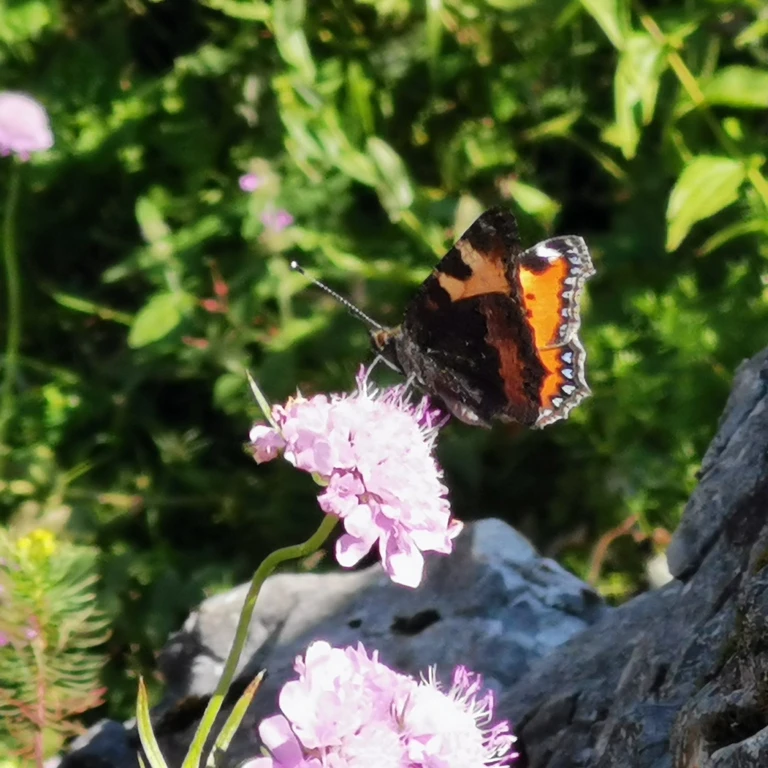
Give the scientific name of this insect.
Aglais urticae
